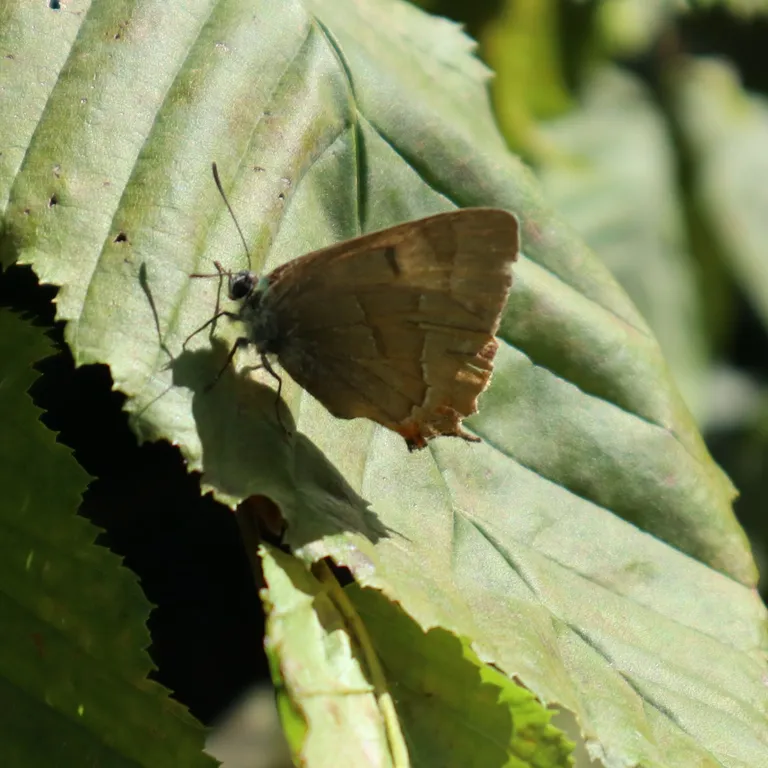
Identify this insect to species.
Thecla betulae
